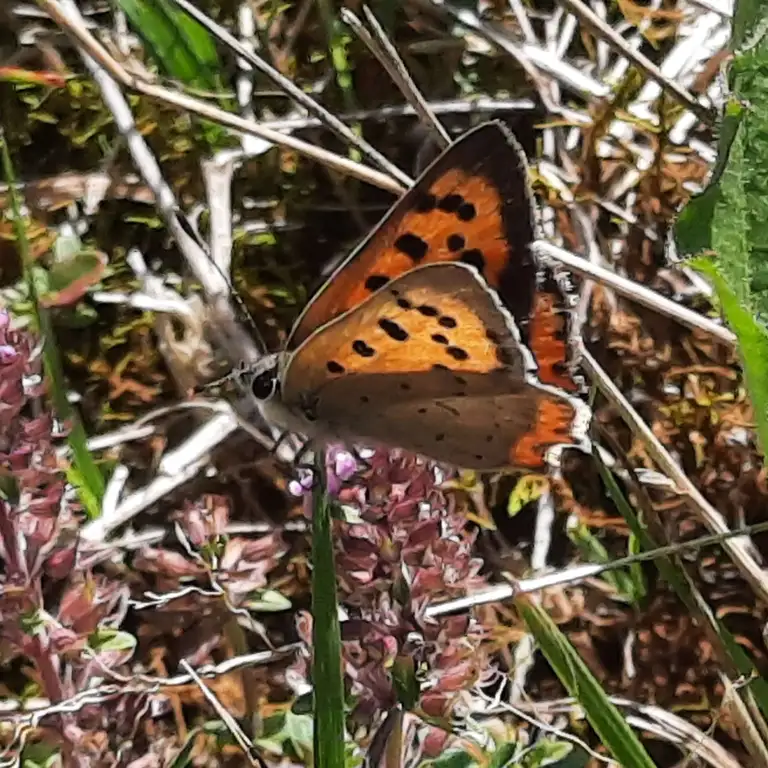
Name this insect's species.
Lycaena phlaeas
